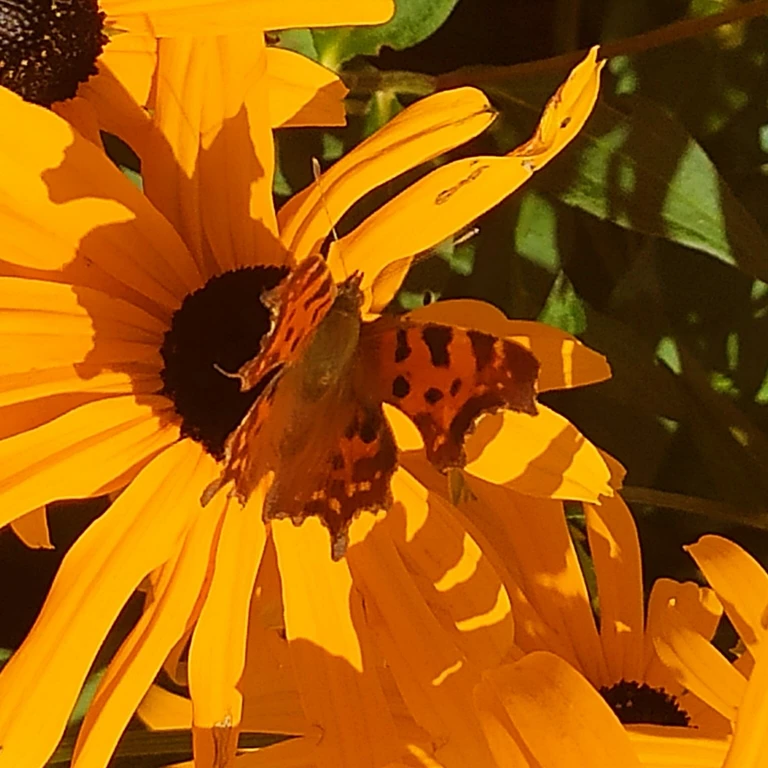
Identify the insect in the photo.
Polygonia c-album
